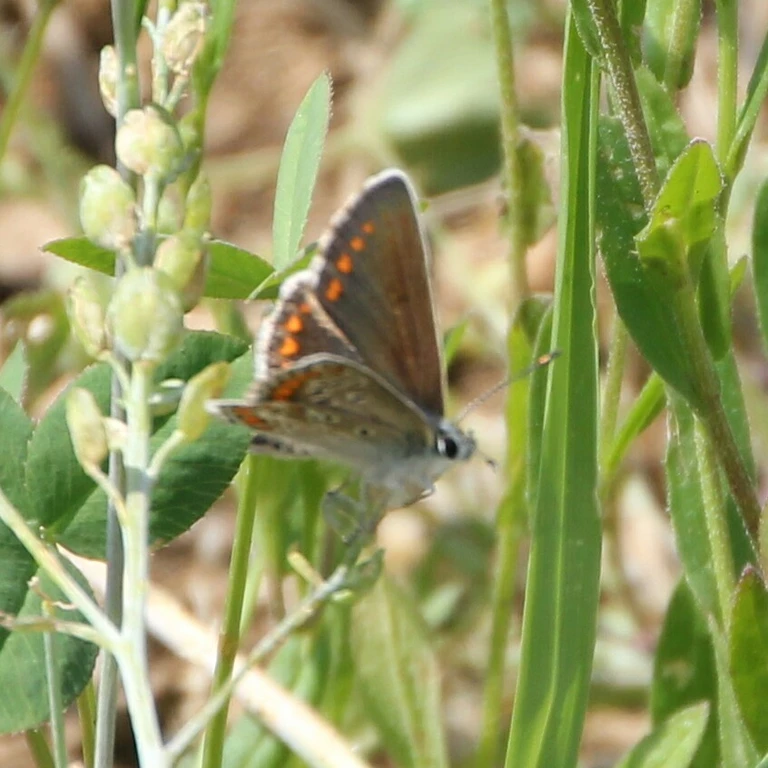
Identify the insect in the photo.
Aricia agestis/artaxerxes
